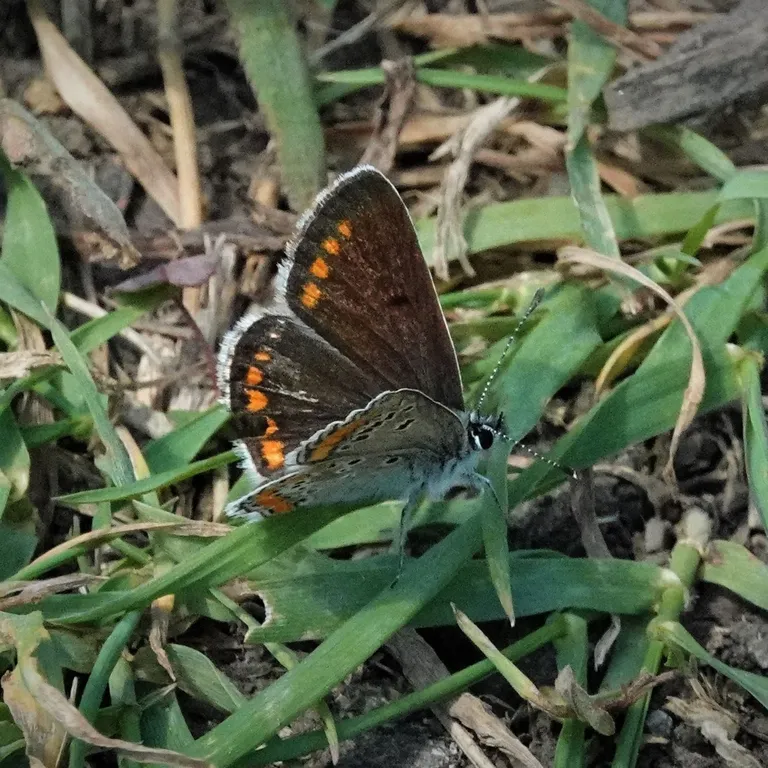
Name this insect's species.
Aricia agestis/artaxerxes
